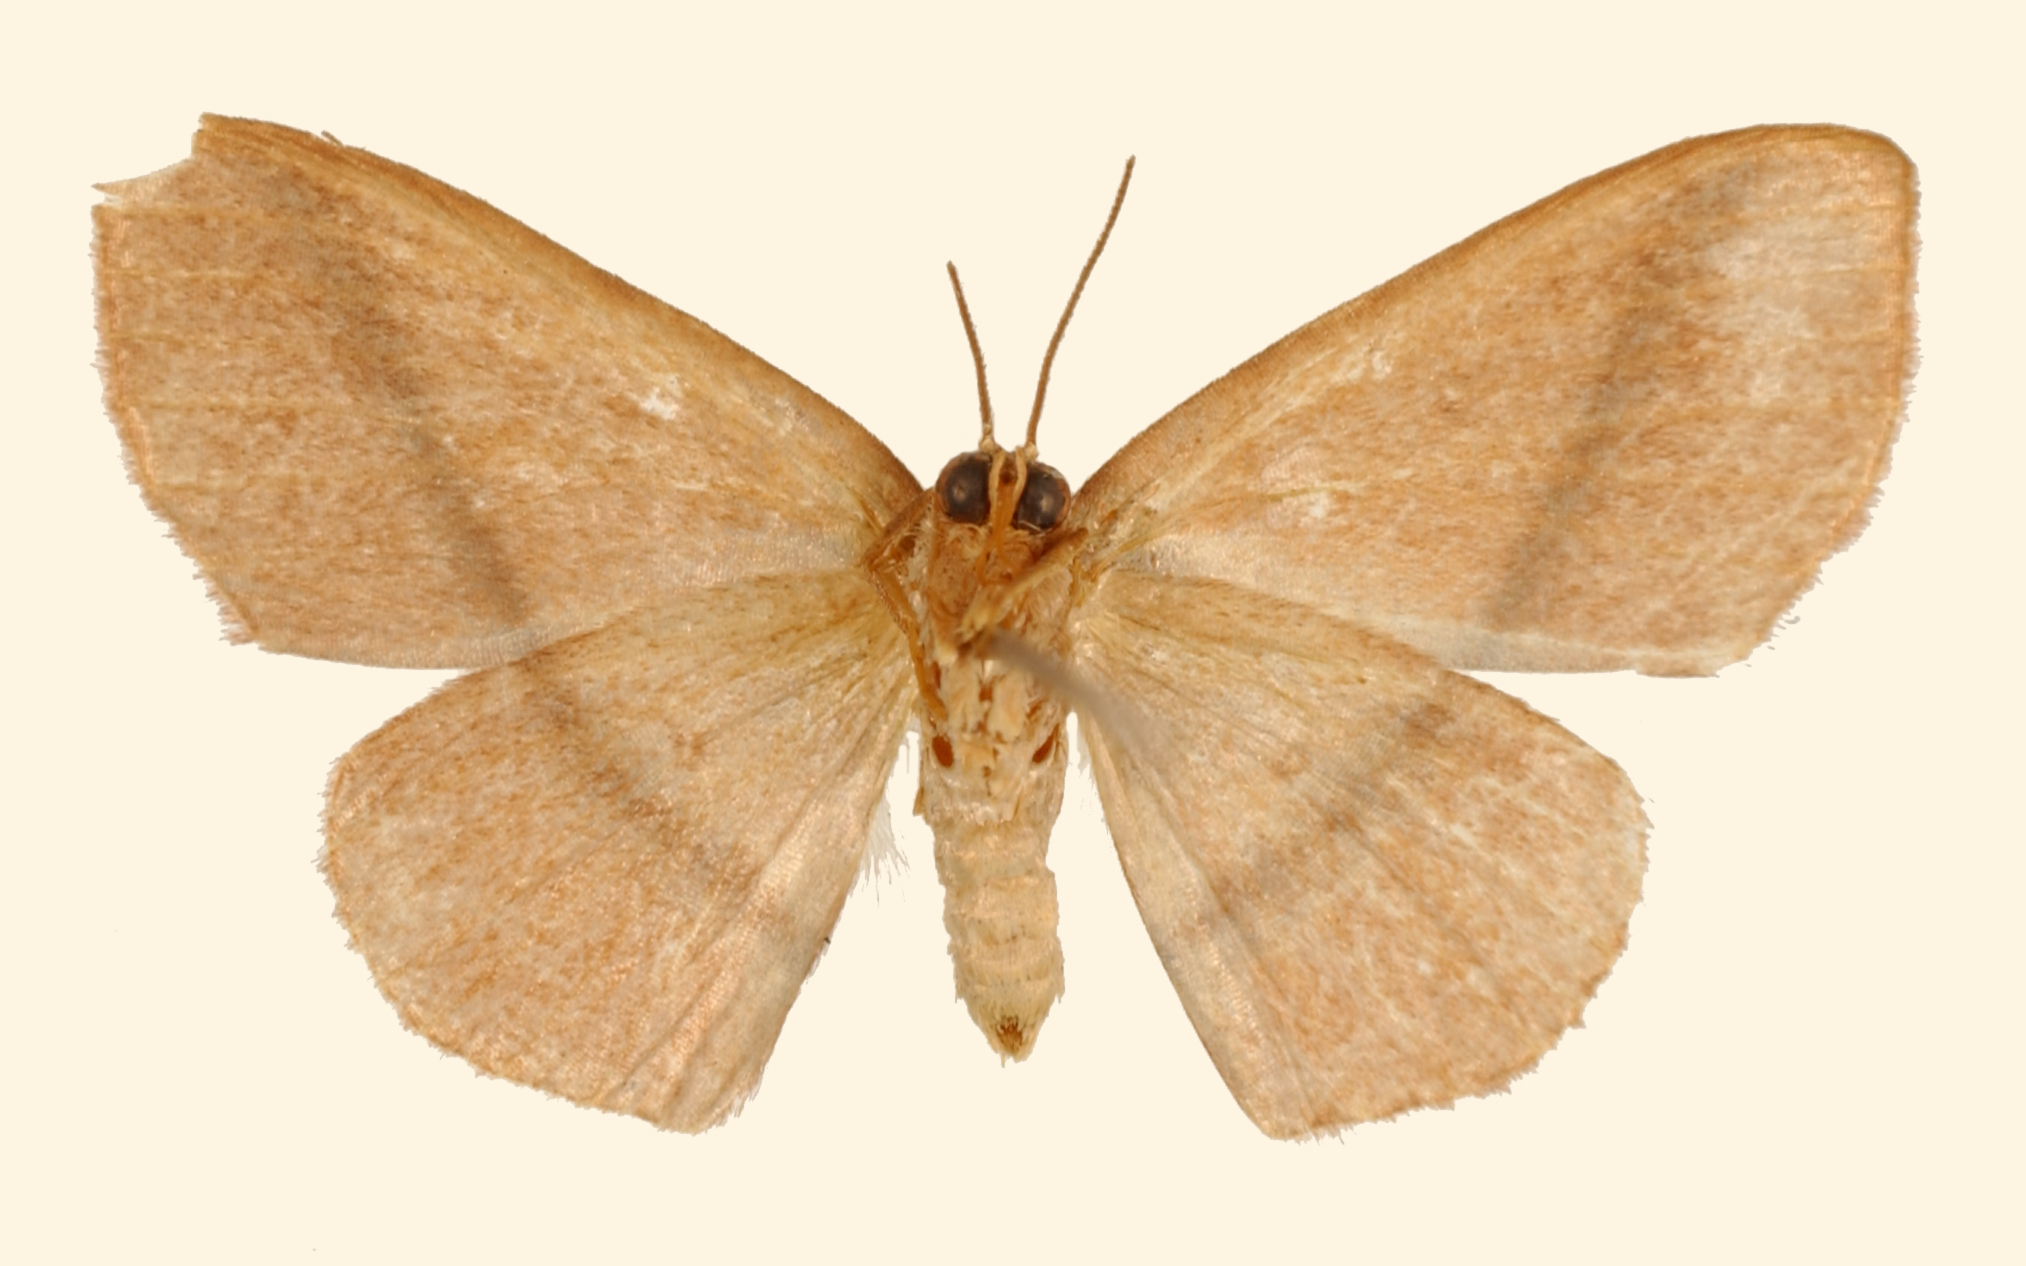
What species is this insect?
Dichromatopodia orbona
